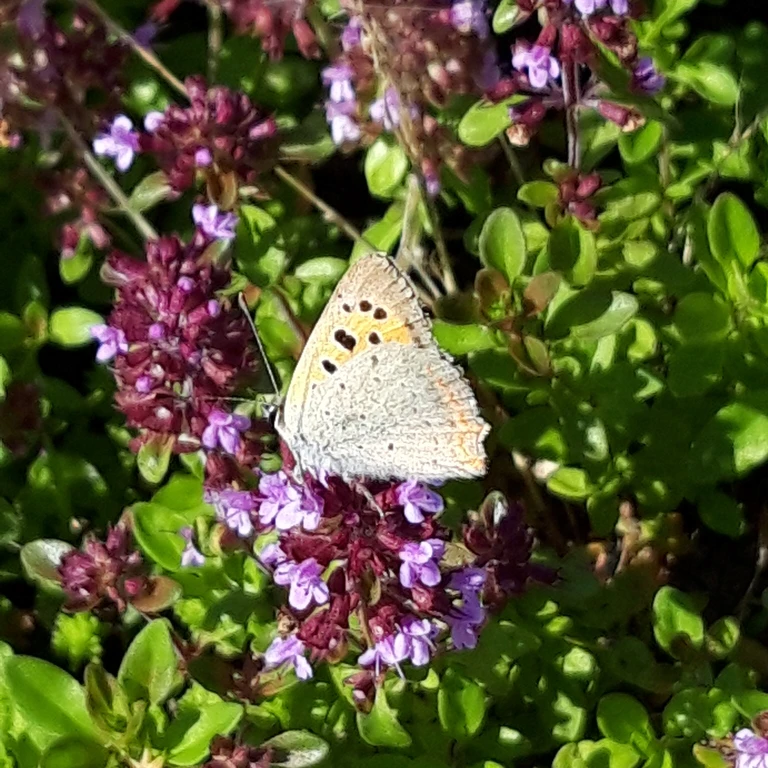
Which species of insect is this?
Lycaena phlaeas
